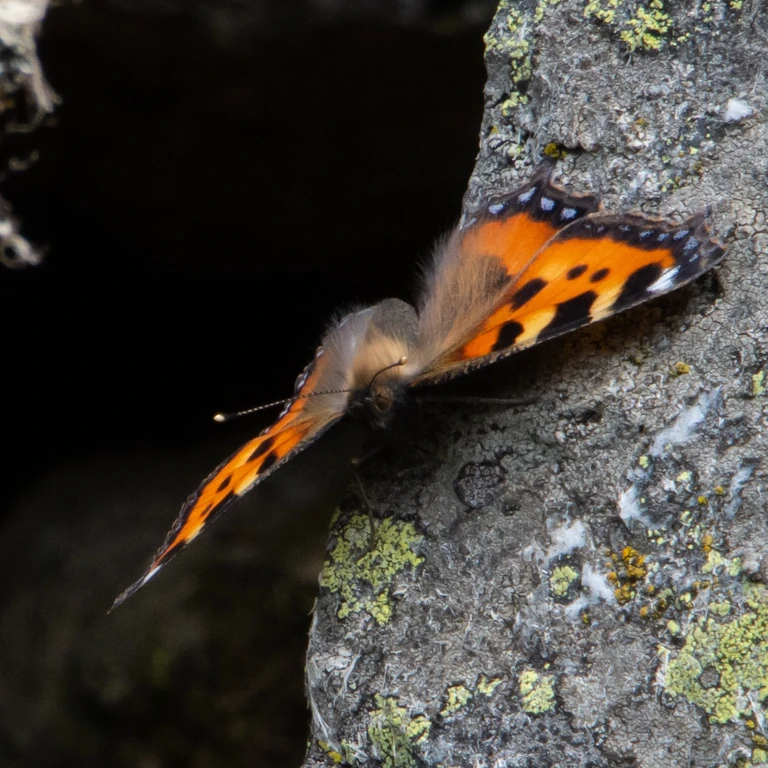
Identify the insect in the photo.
Aglais urticae
